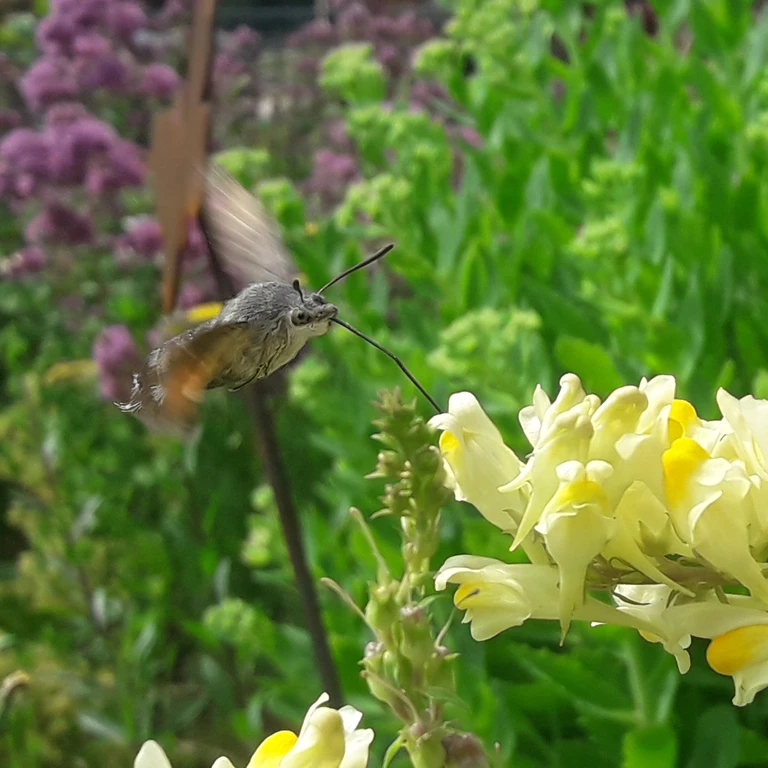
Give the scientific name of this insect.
Macroglossum stellatarum
